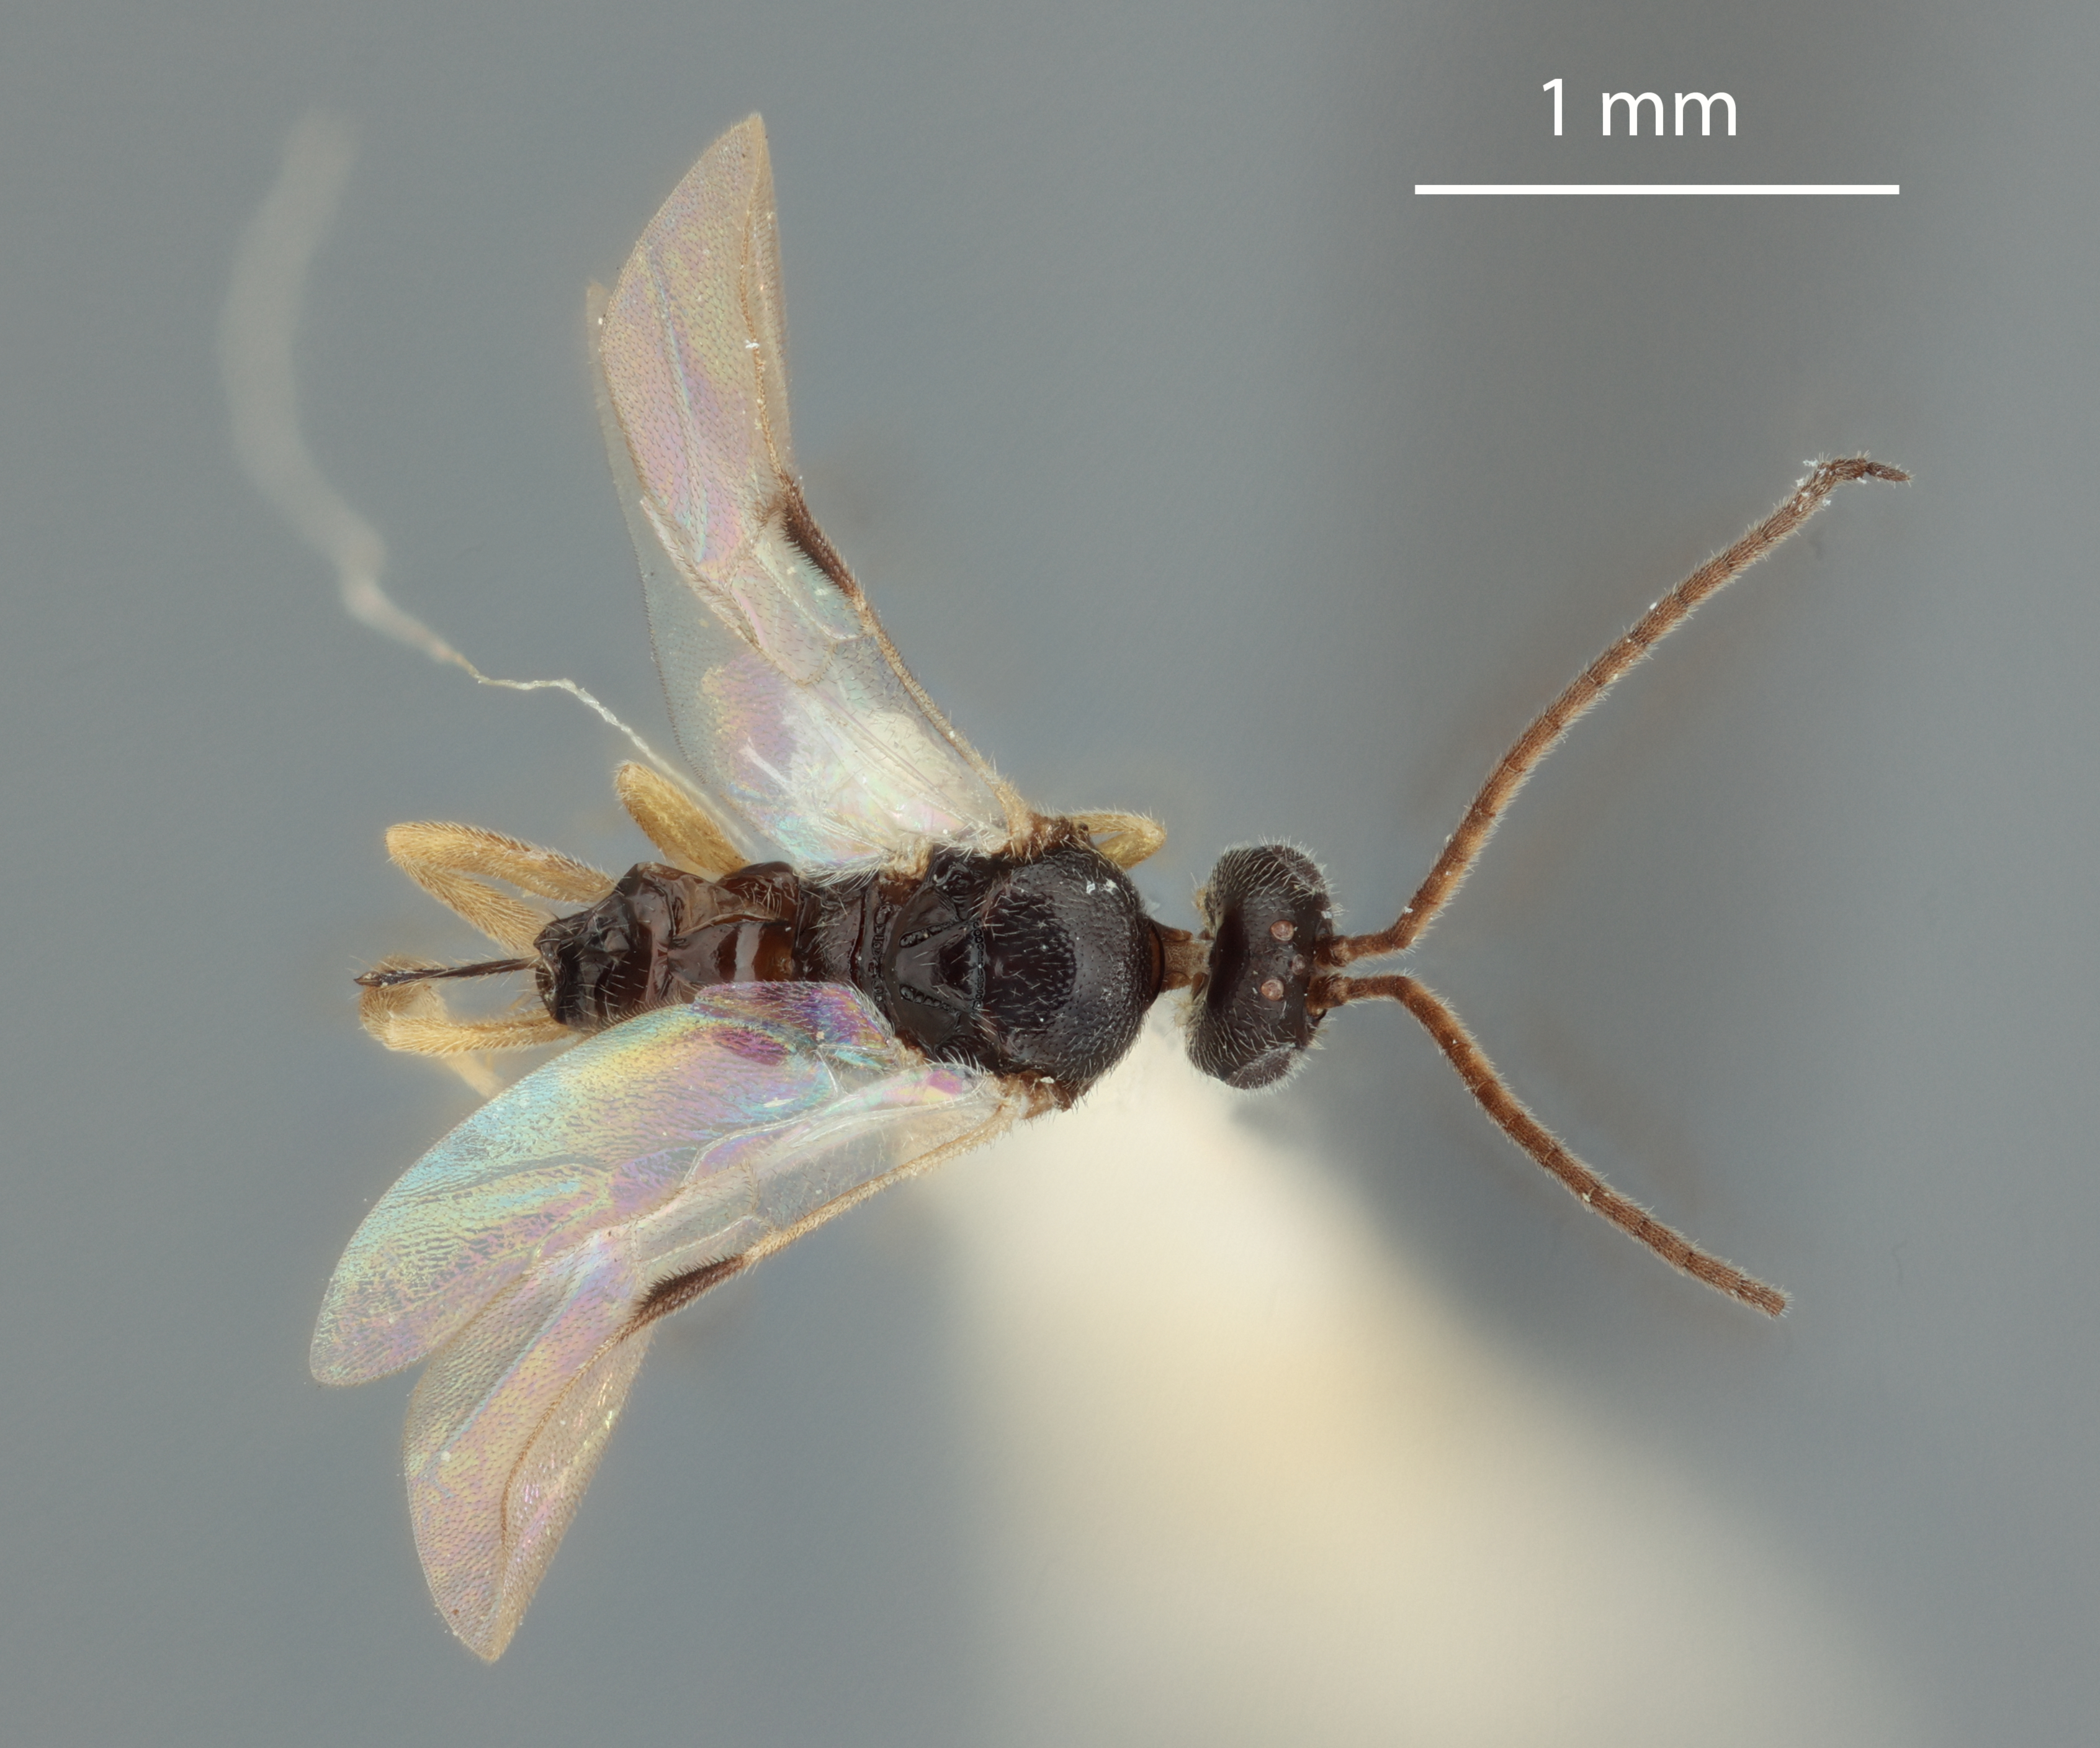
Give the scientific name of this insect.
Apanteles coffeellae
